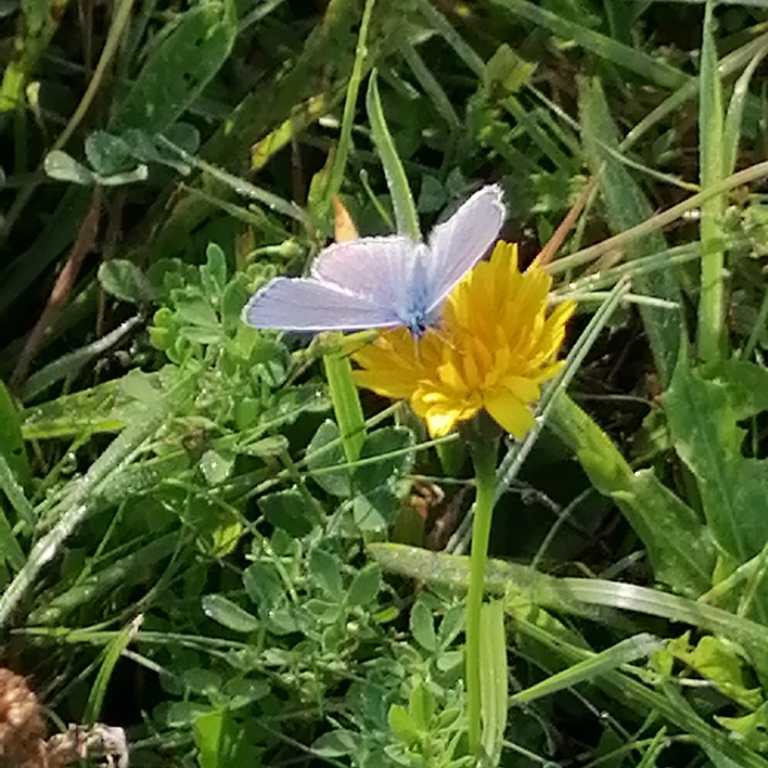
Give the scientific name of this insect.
Polyommatus icarus
